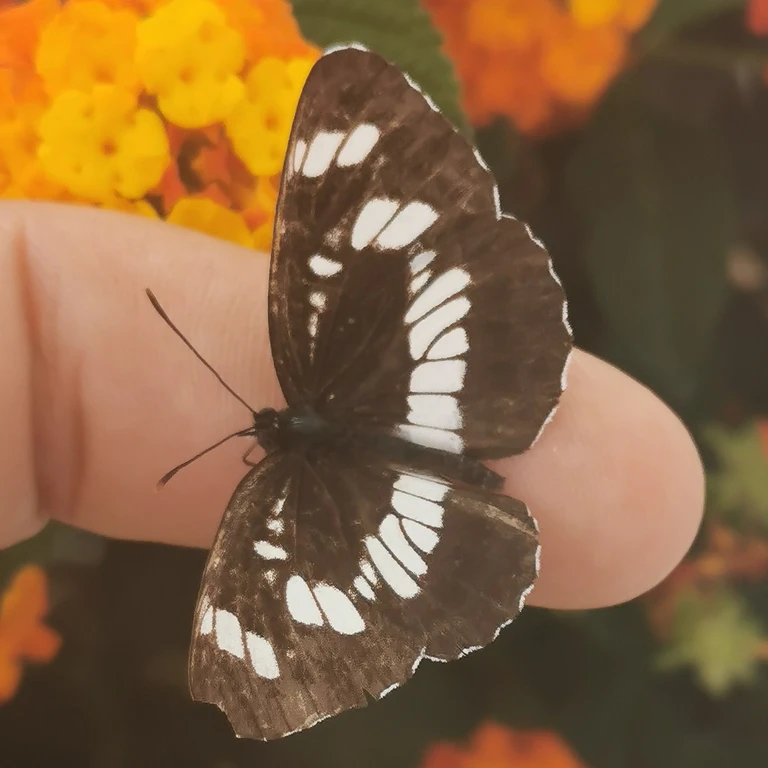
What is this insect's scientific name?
Neptis rivularis
